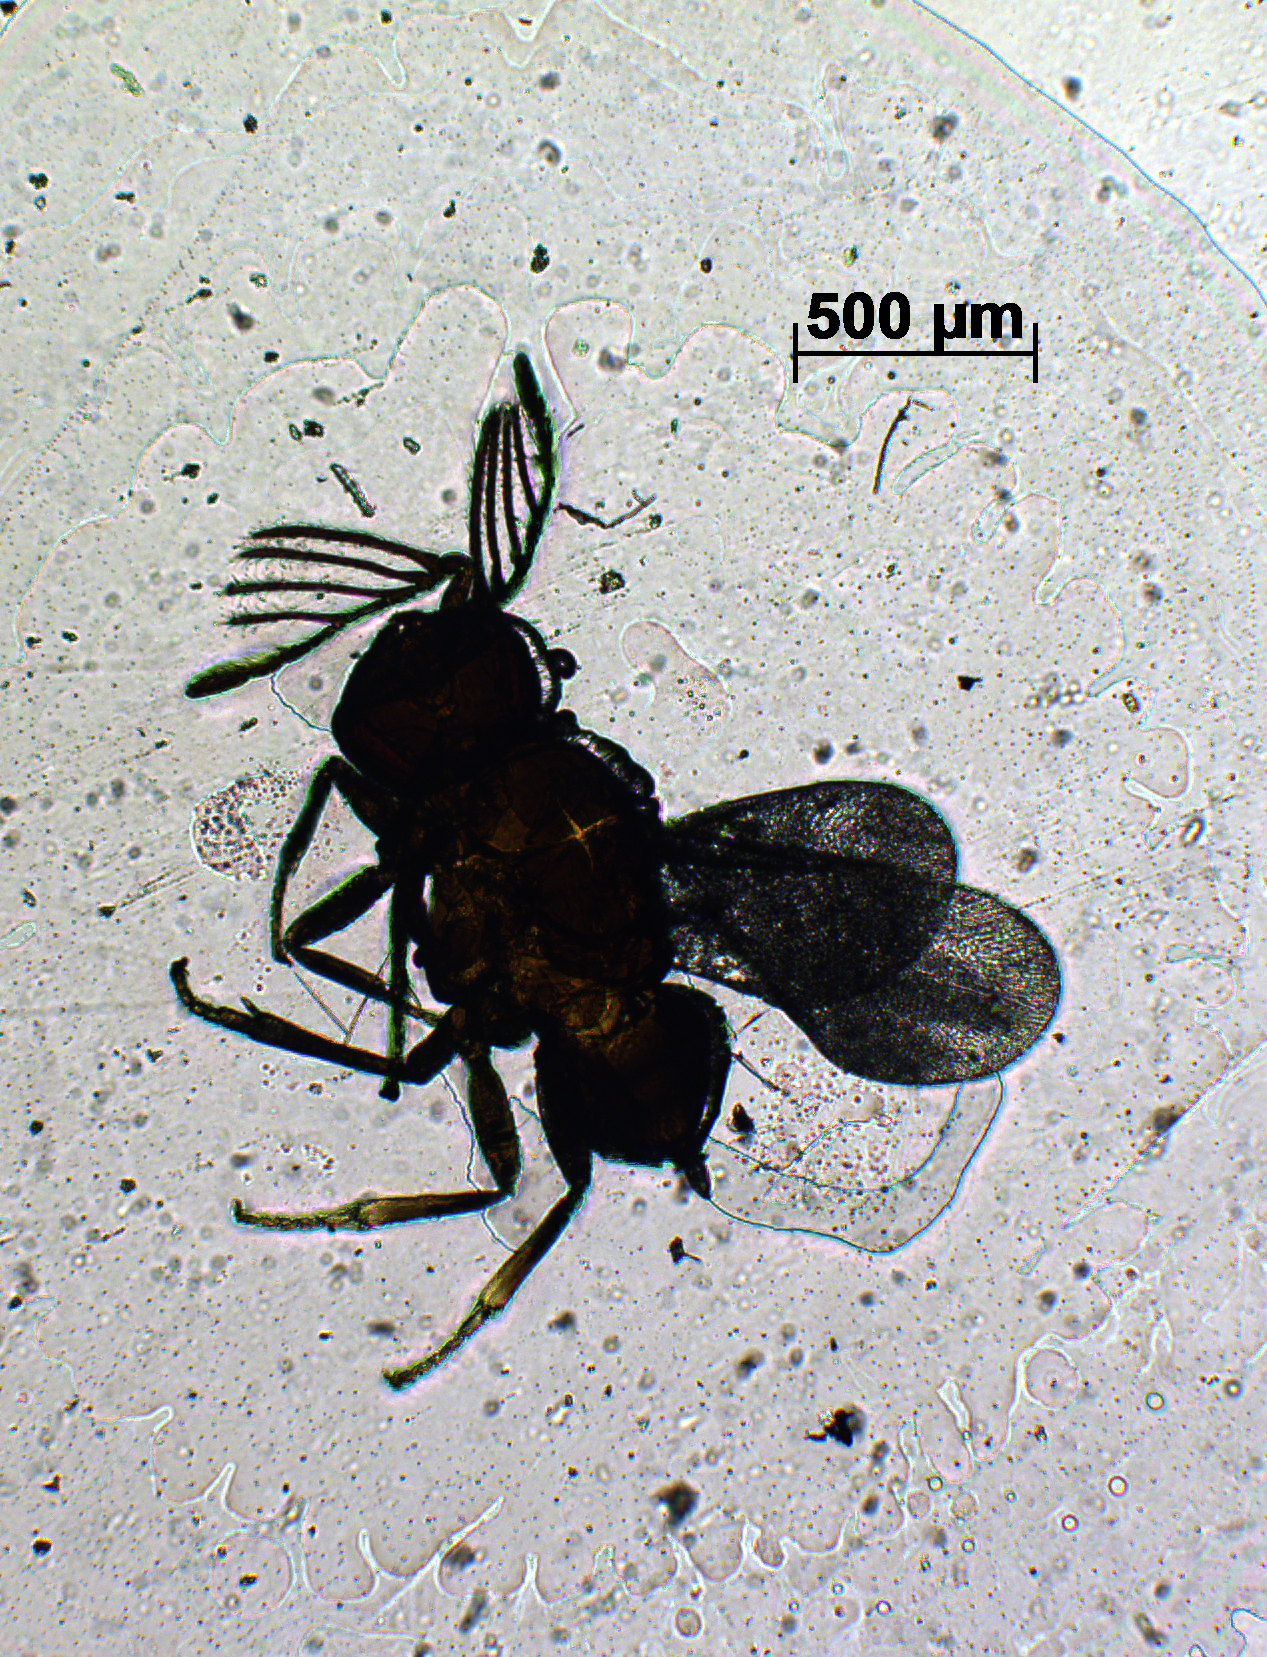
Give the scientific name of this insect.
Tetralophidea indica
